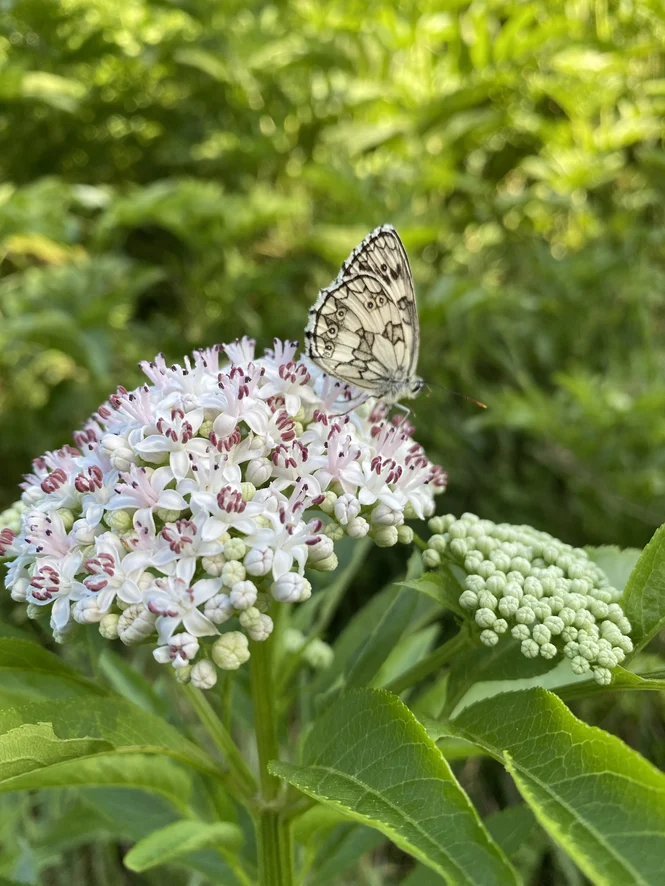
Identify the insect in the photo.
Melanargia galathea
